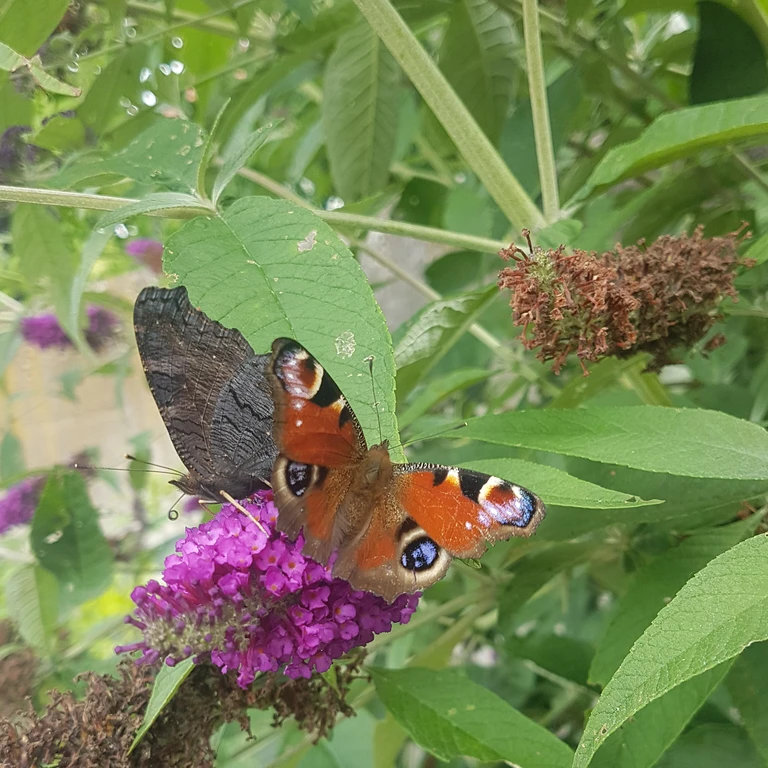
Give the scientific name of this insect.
Aglais io
